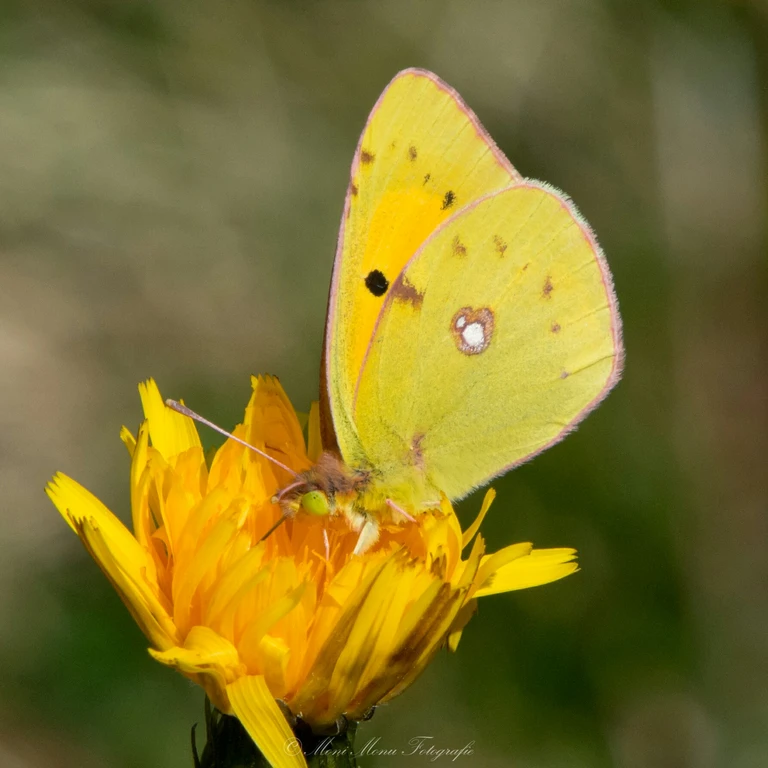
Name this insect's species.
Colias croceus
